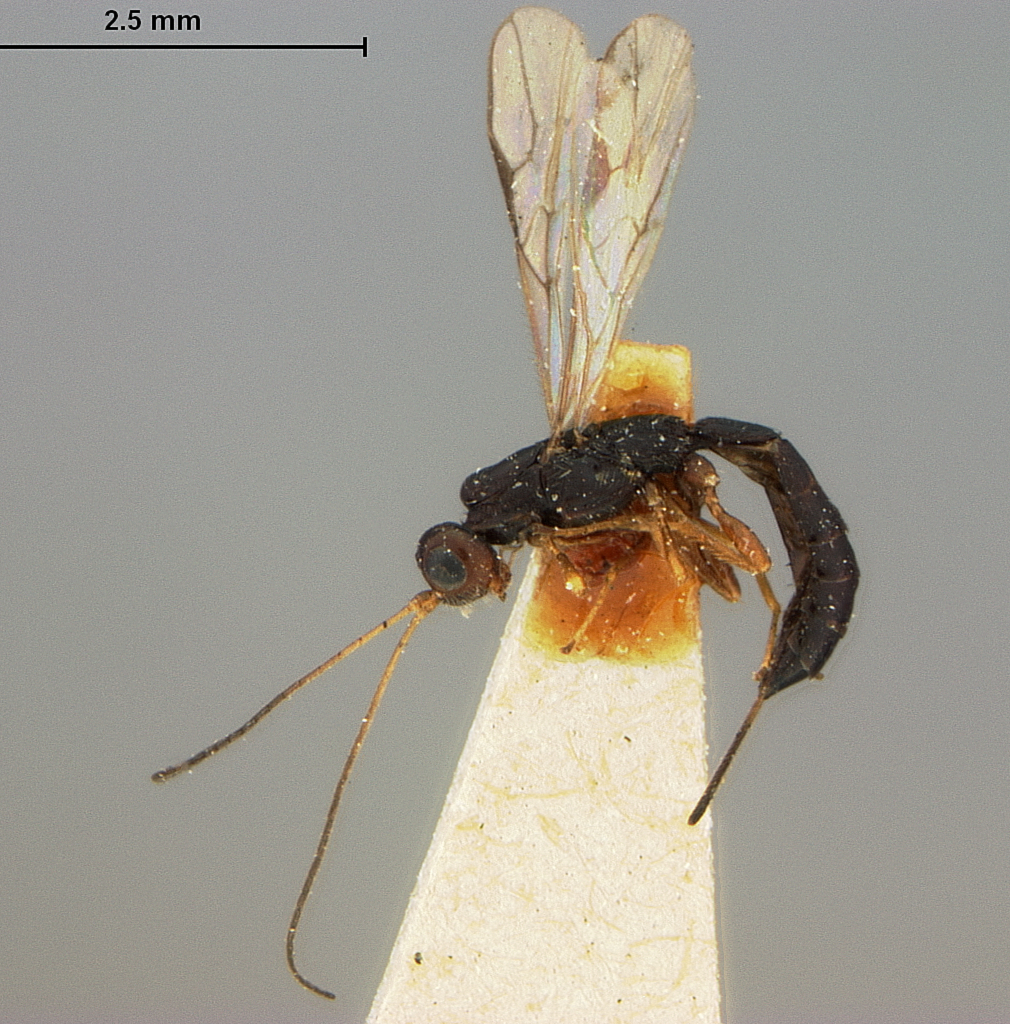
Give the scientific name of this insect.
Chenophanes borealis
